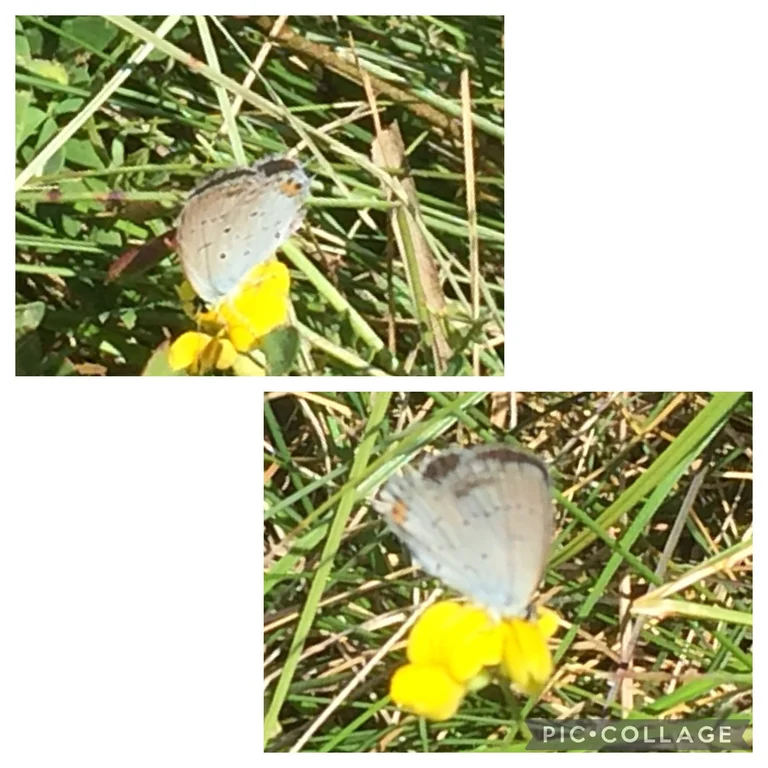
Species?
Cupido argiades (also Elkalyce argiades)
